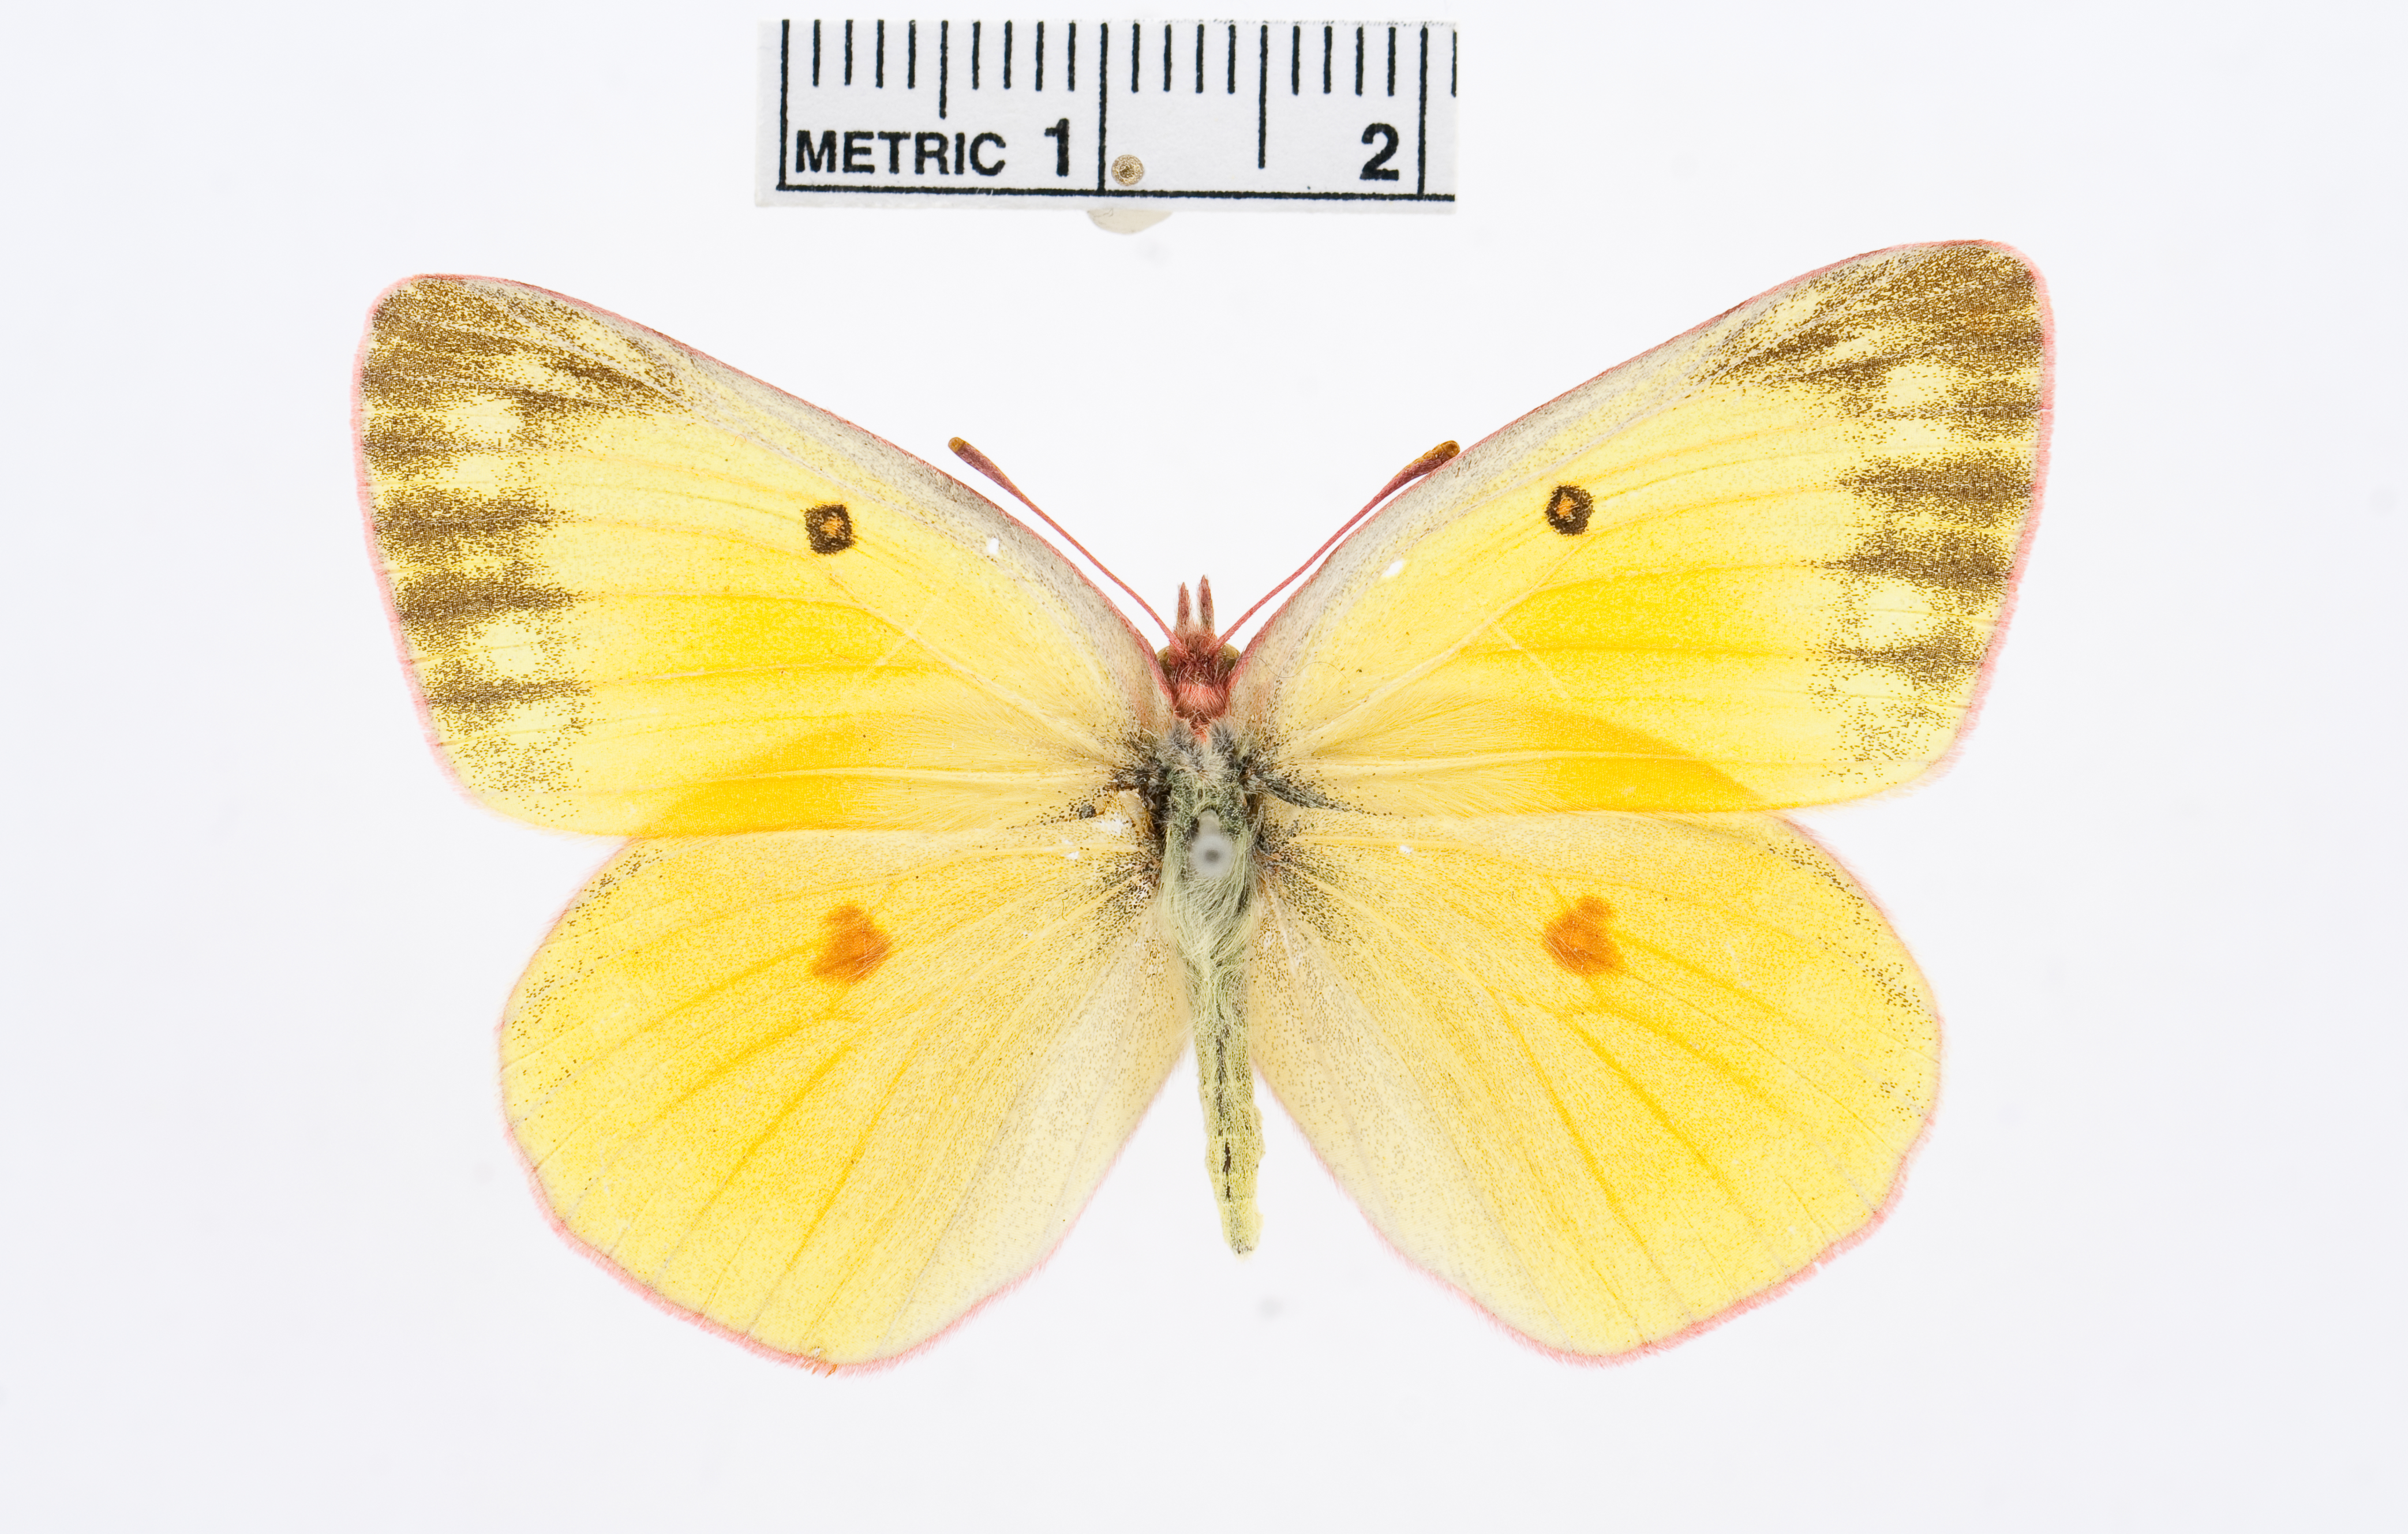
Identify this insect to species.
Colias christina
